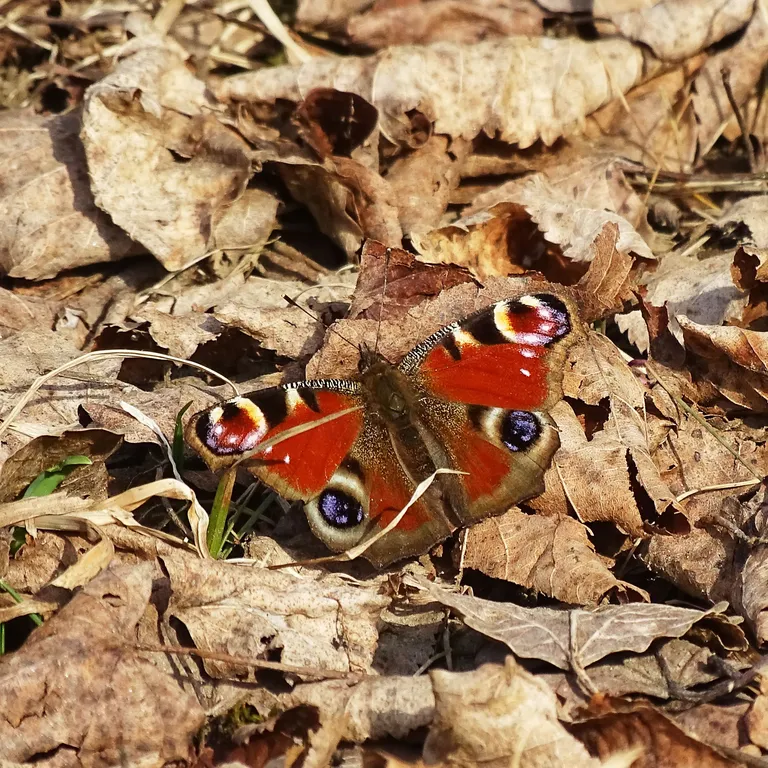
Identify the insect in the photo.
Aglais io
